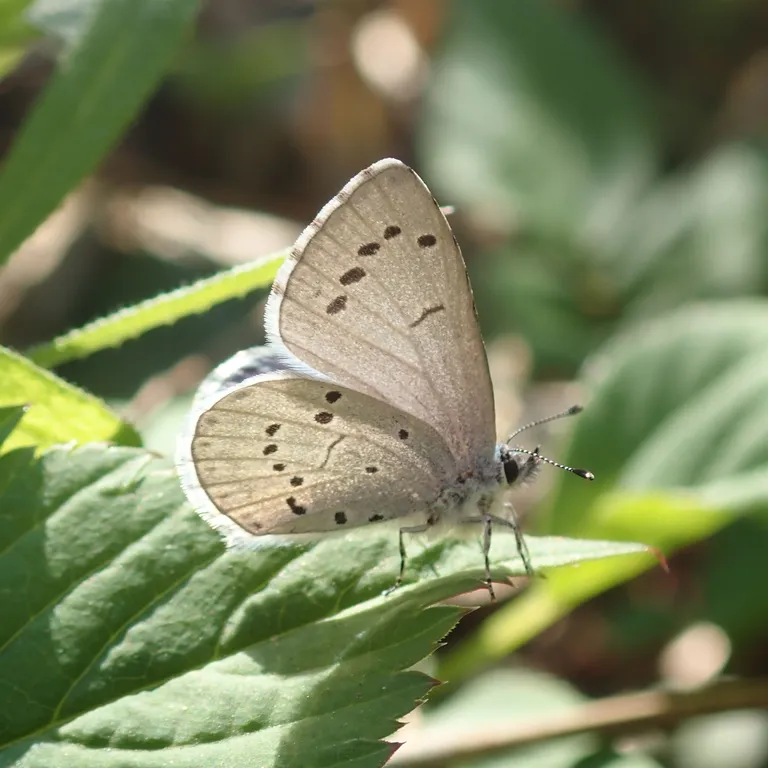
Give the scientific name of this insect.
Celastrina argiolus
